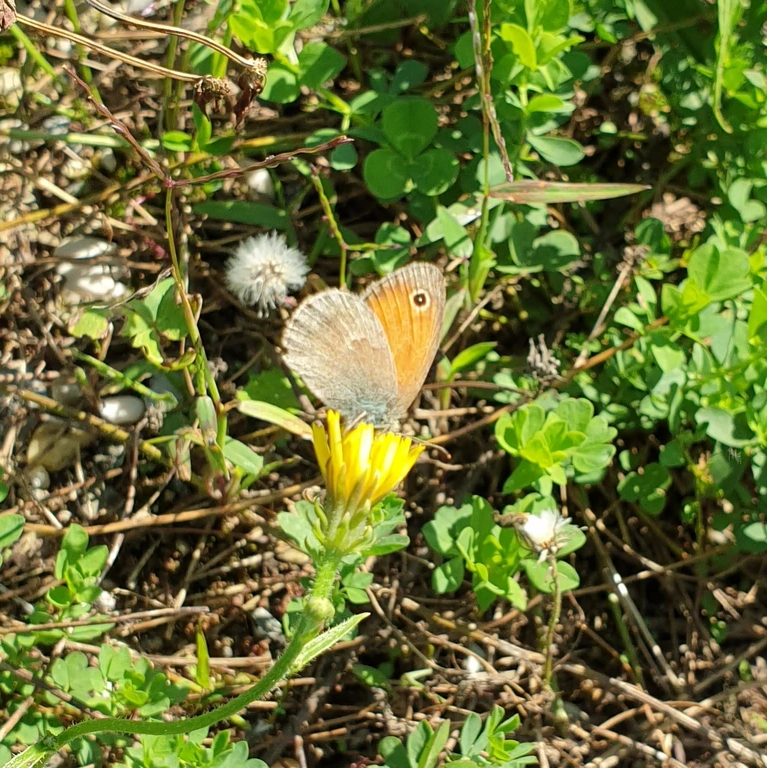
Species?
Coenonympha pamphilus
